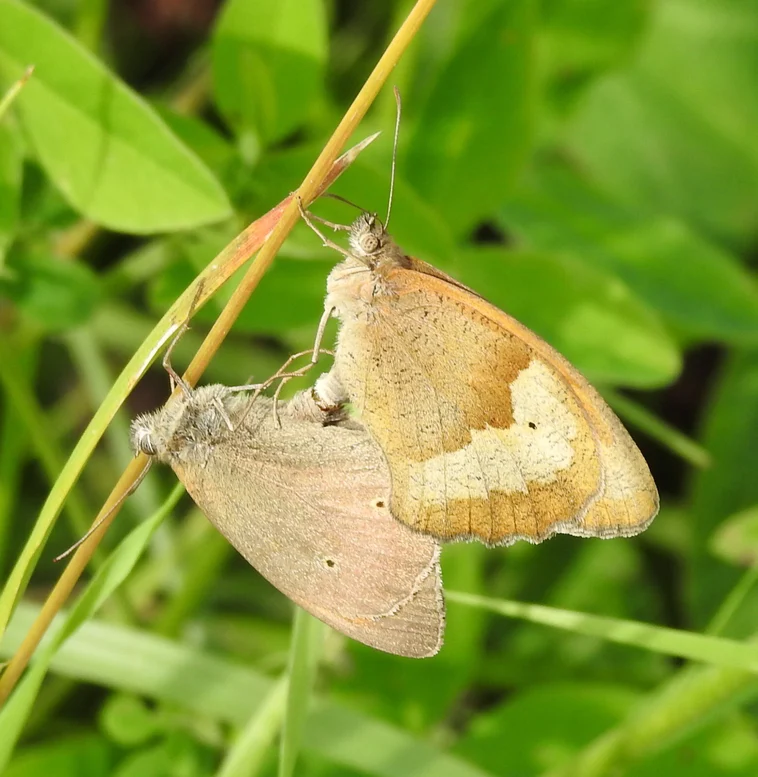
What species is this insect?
Maniola jurtina
